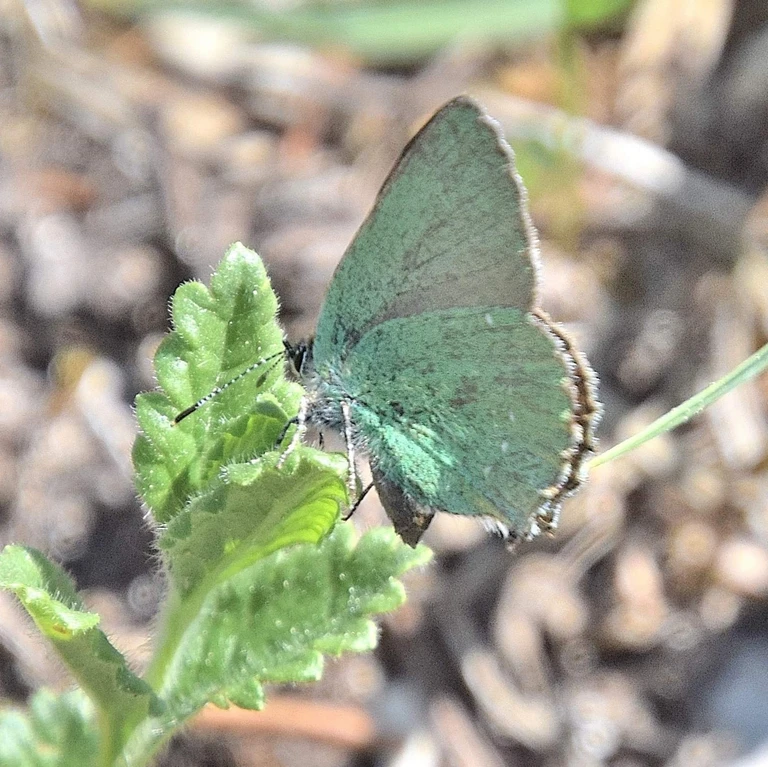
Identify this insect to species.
Callophrys rubi
